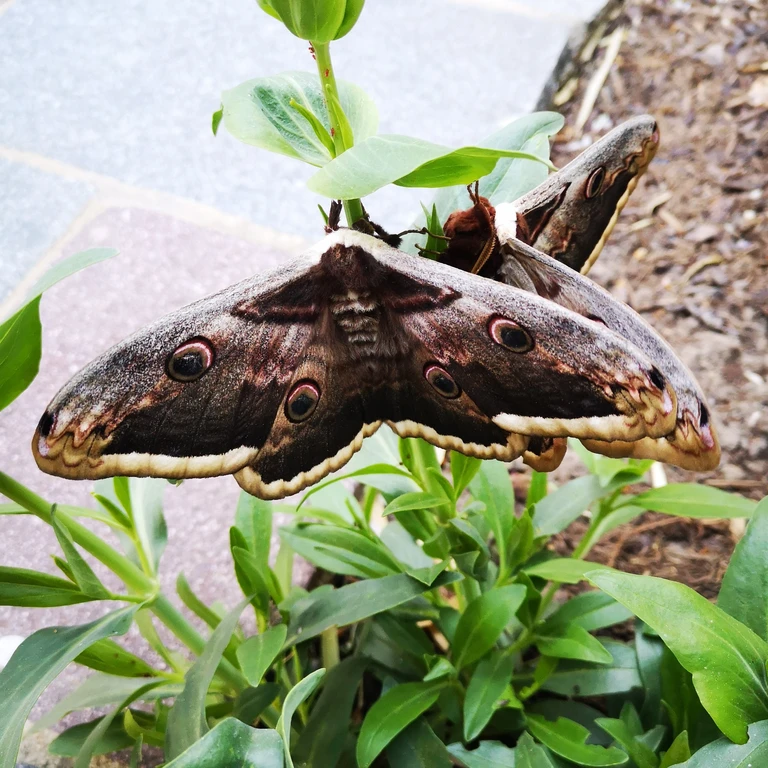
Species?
Saturnia pyri
